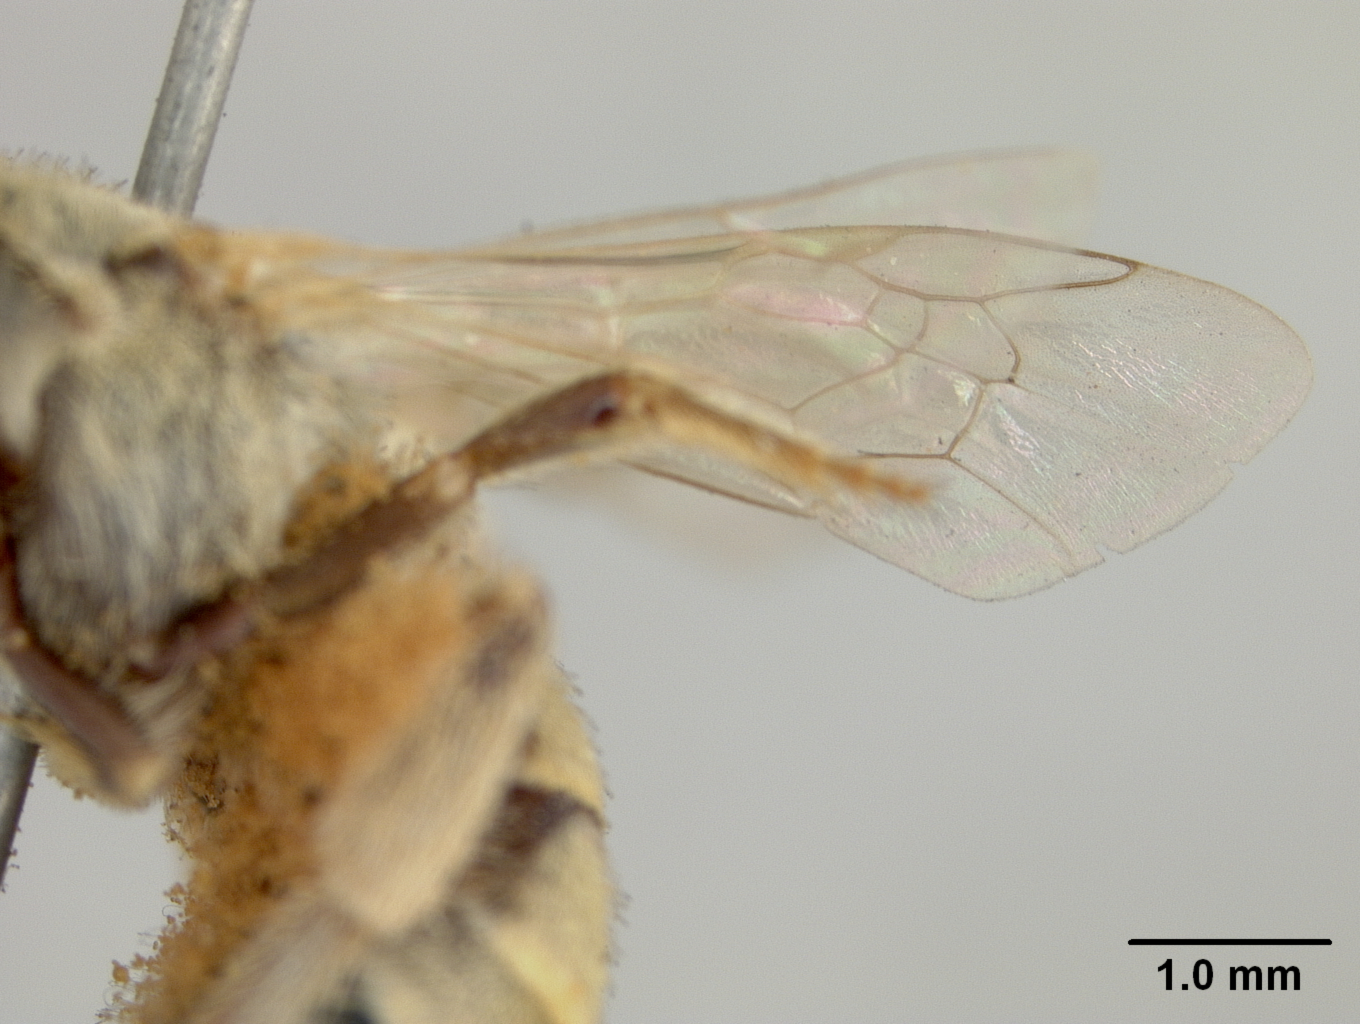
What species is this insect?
Halictus cariniventris
